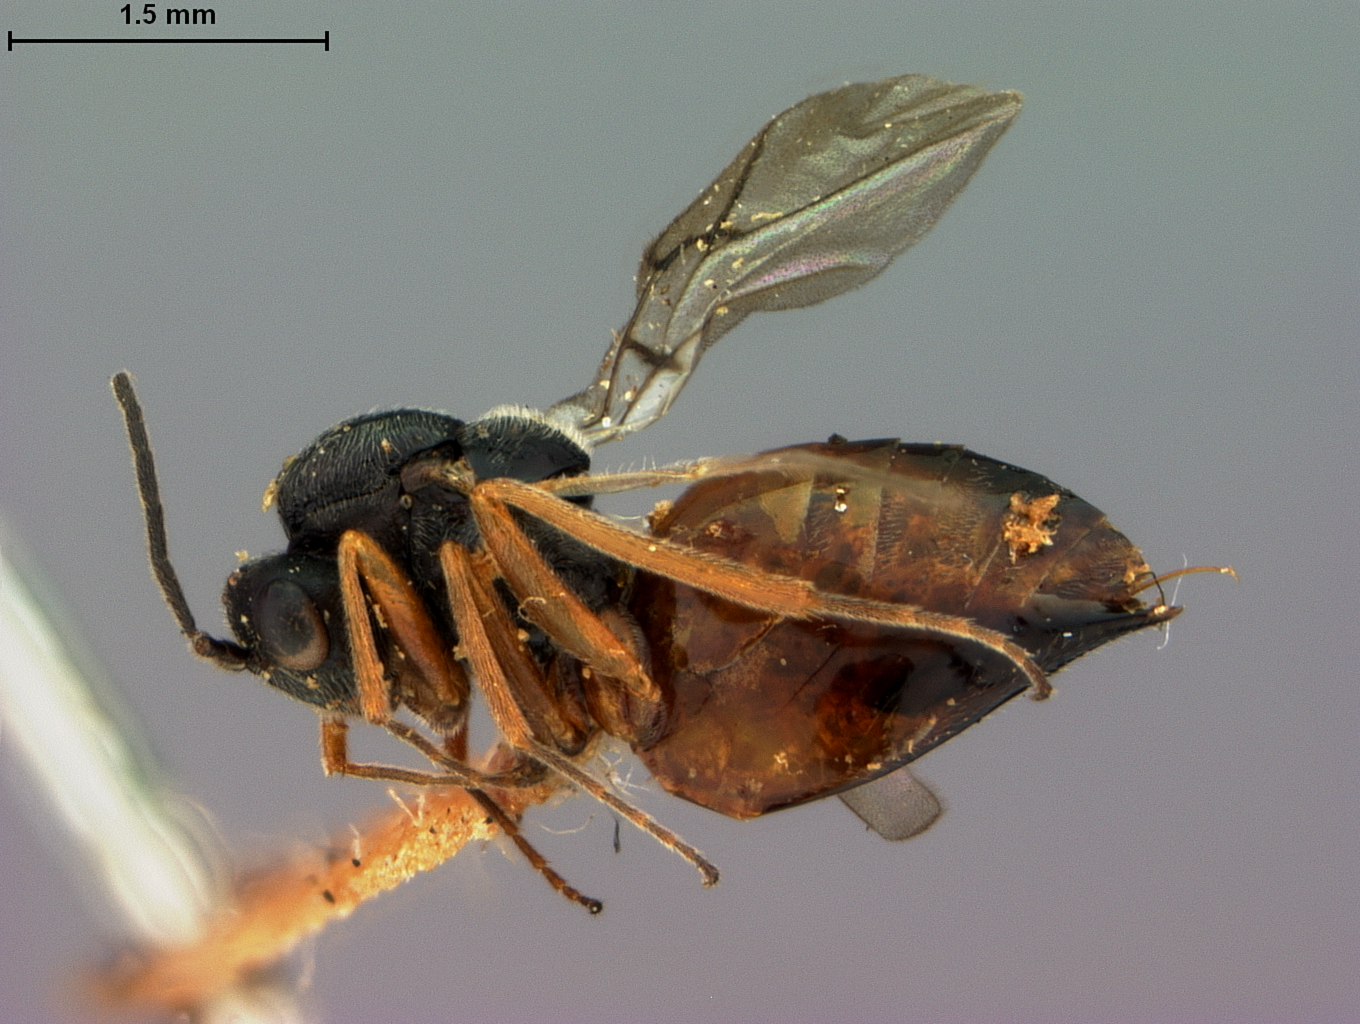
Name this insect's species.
Rhodites oregonensis
